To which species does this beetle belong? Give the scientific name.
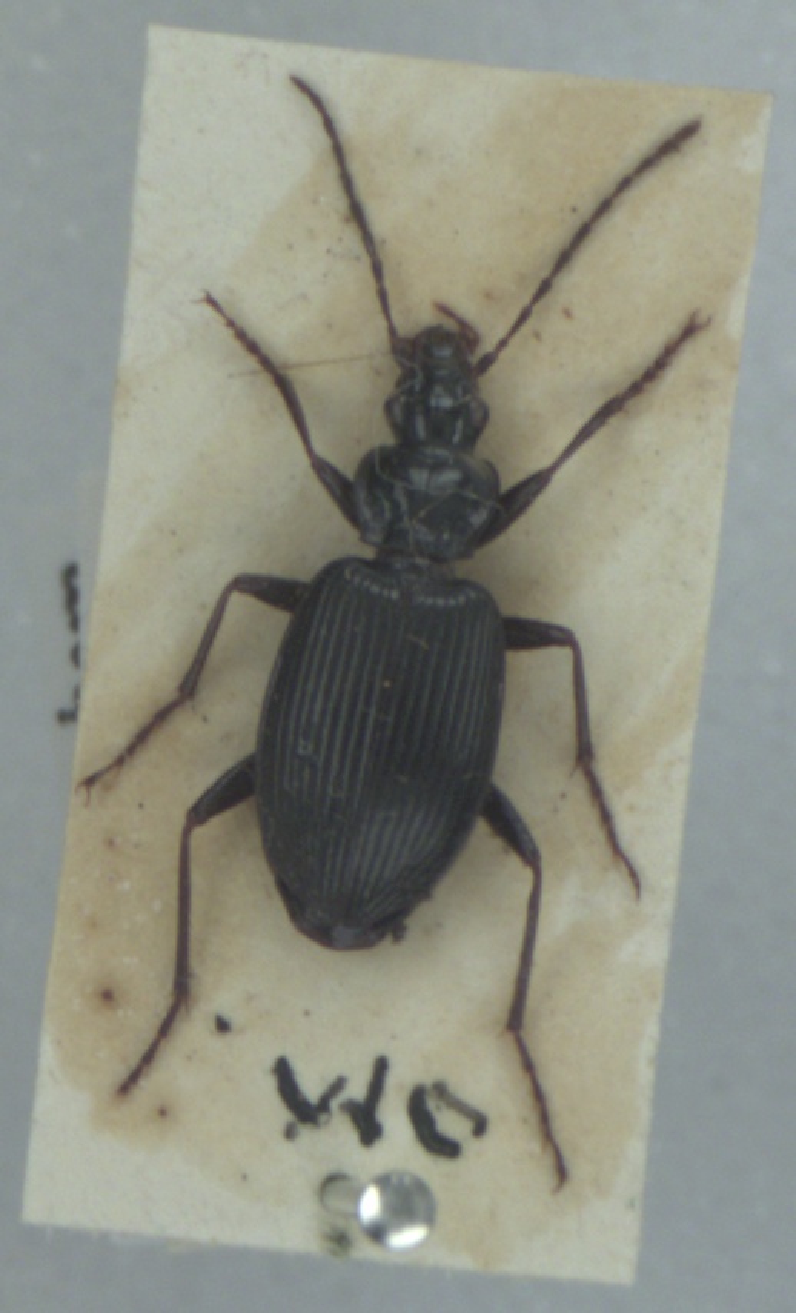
Platynus assimilis
